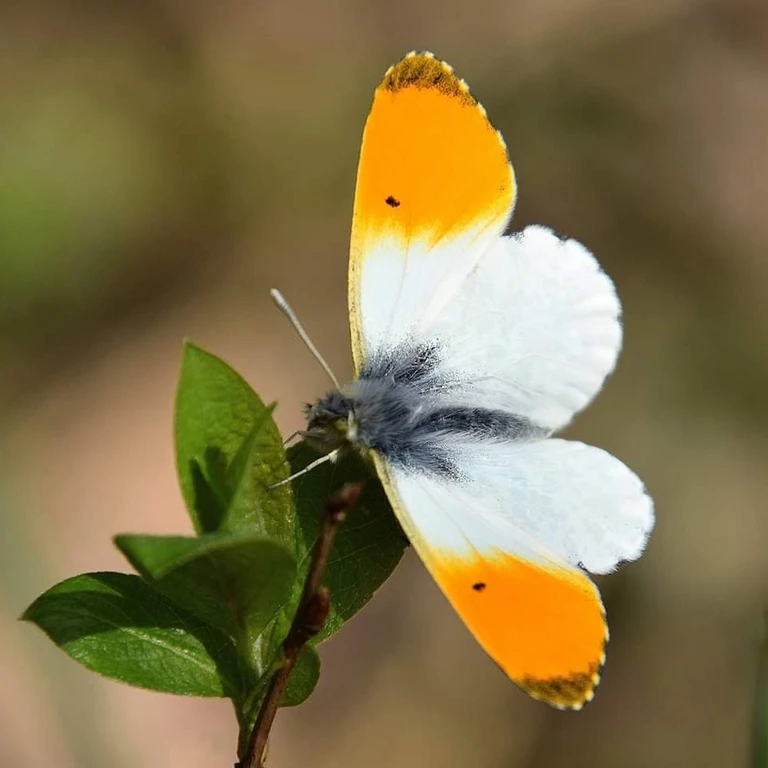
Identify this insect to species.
Anthocharis cardamines
